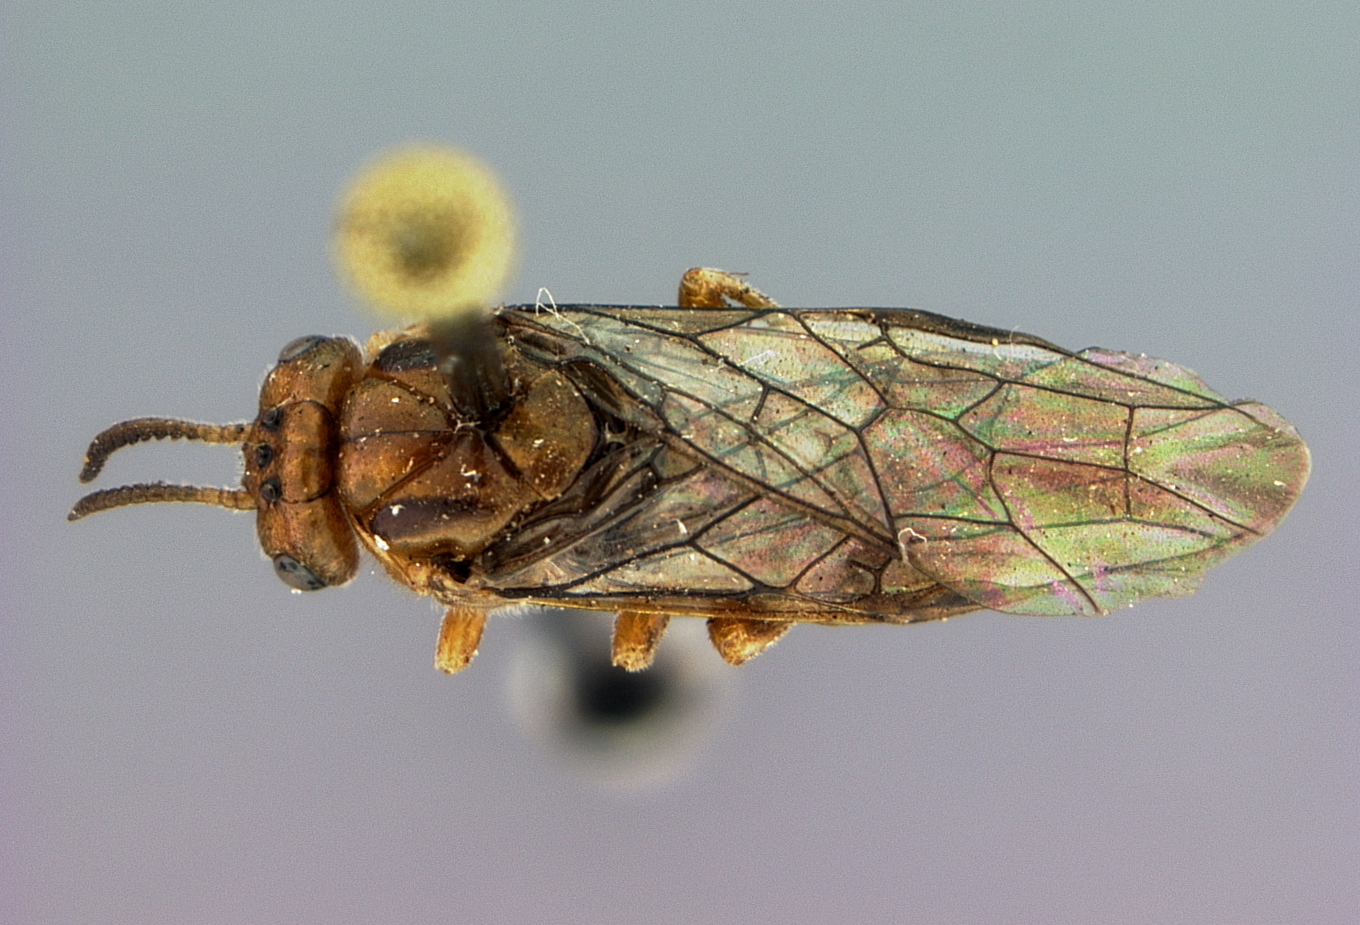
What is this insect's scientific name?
Neodiprion autumnalis
